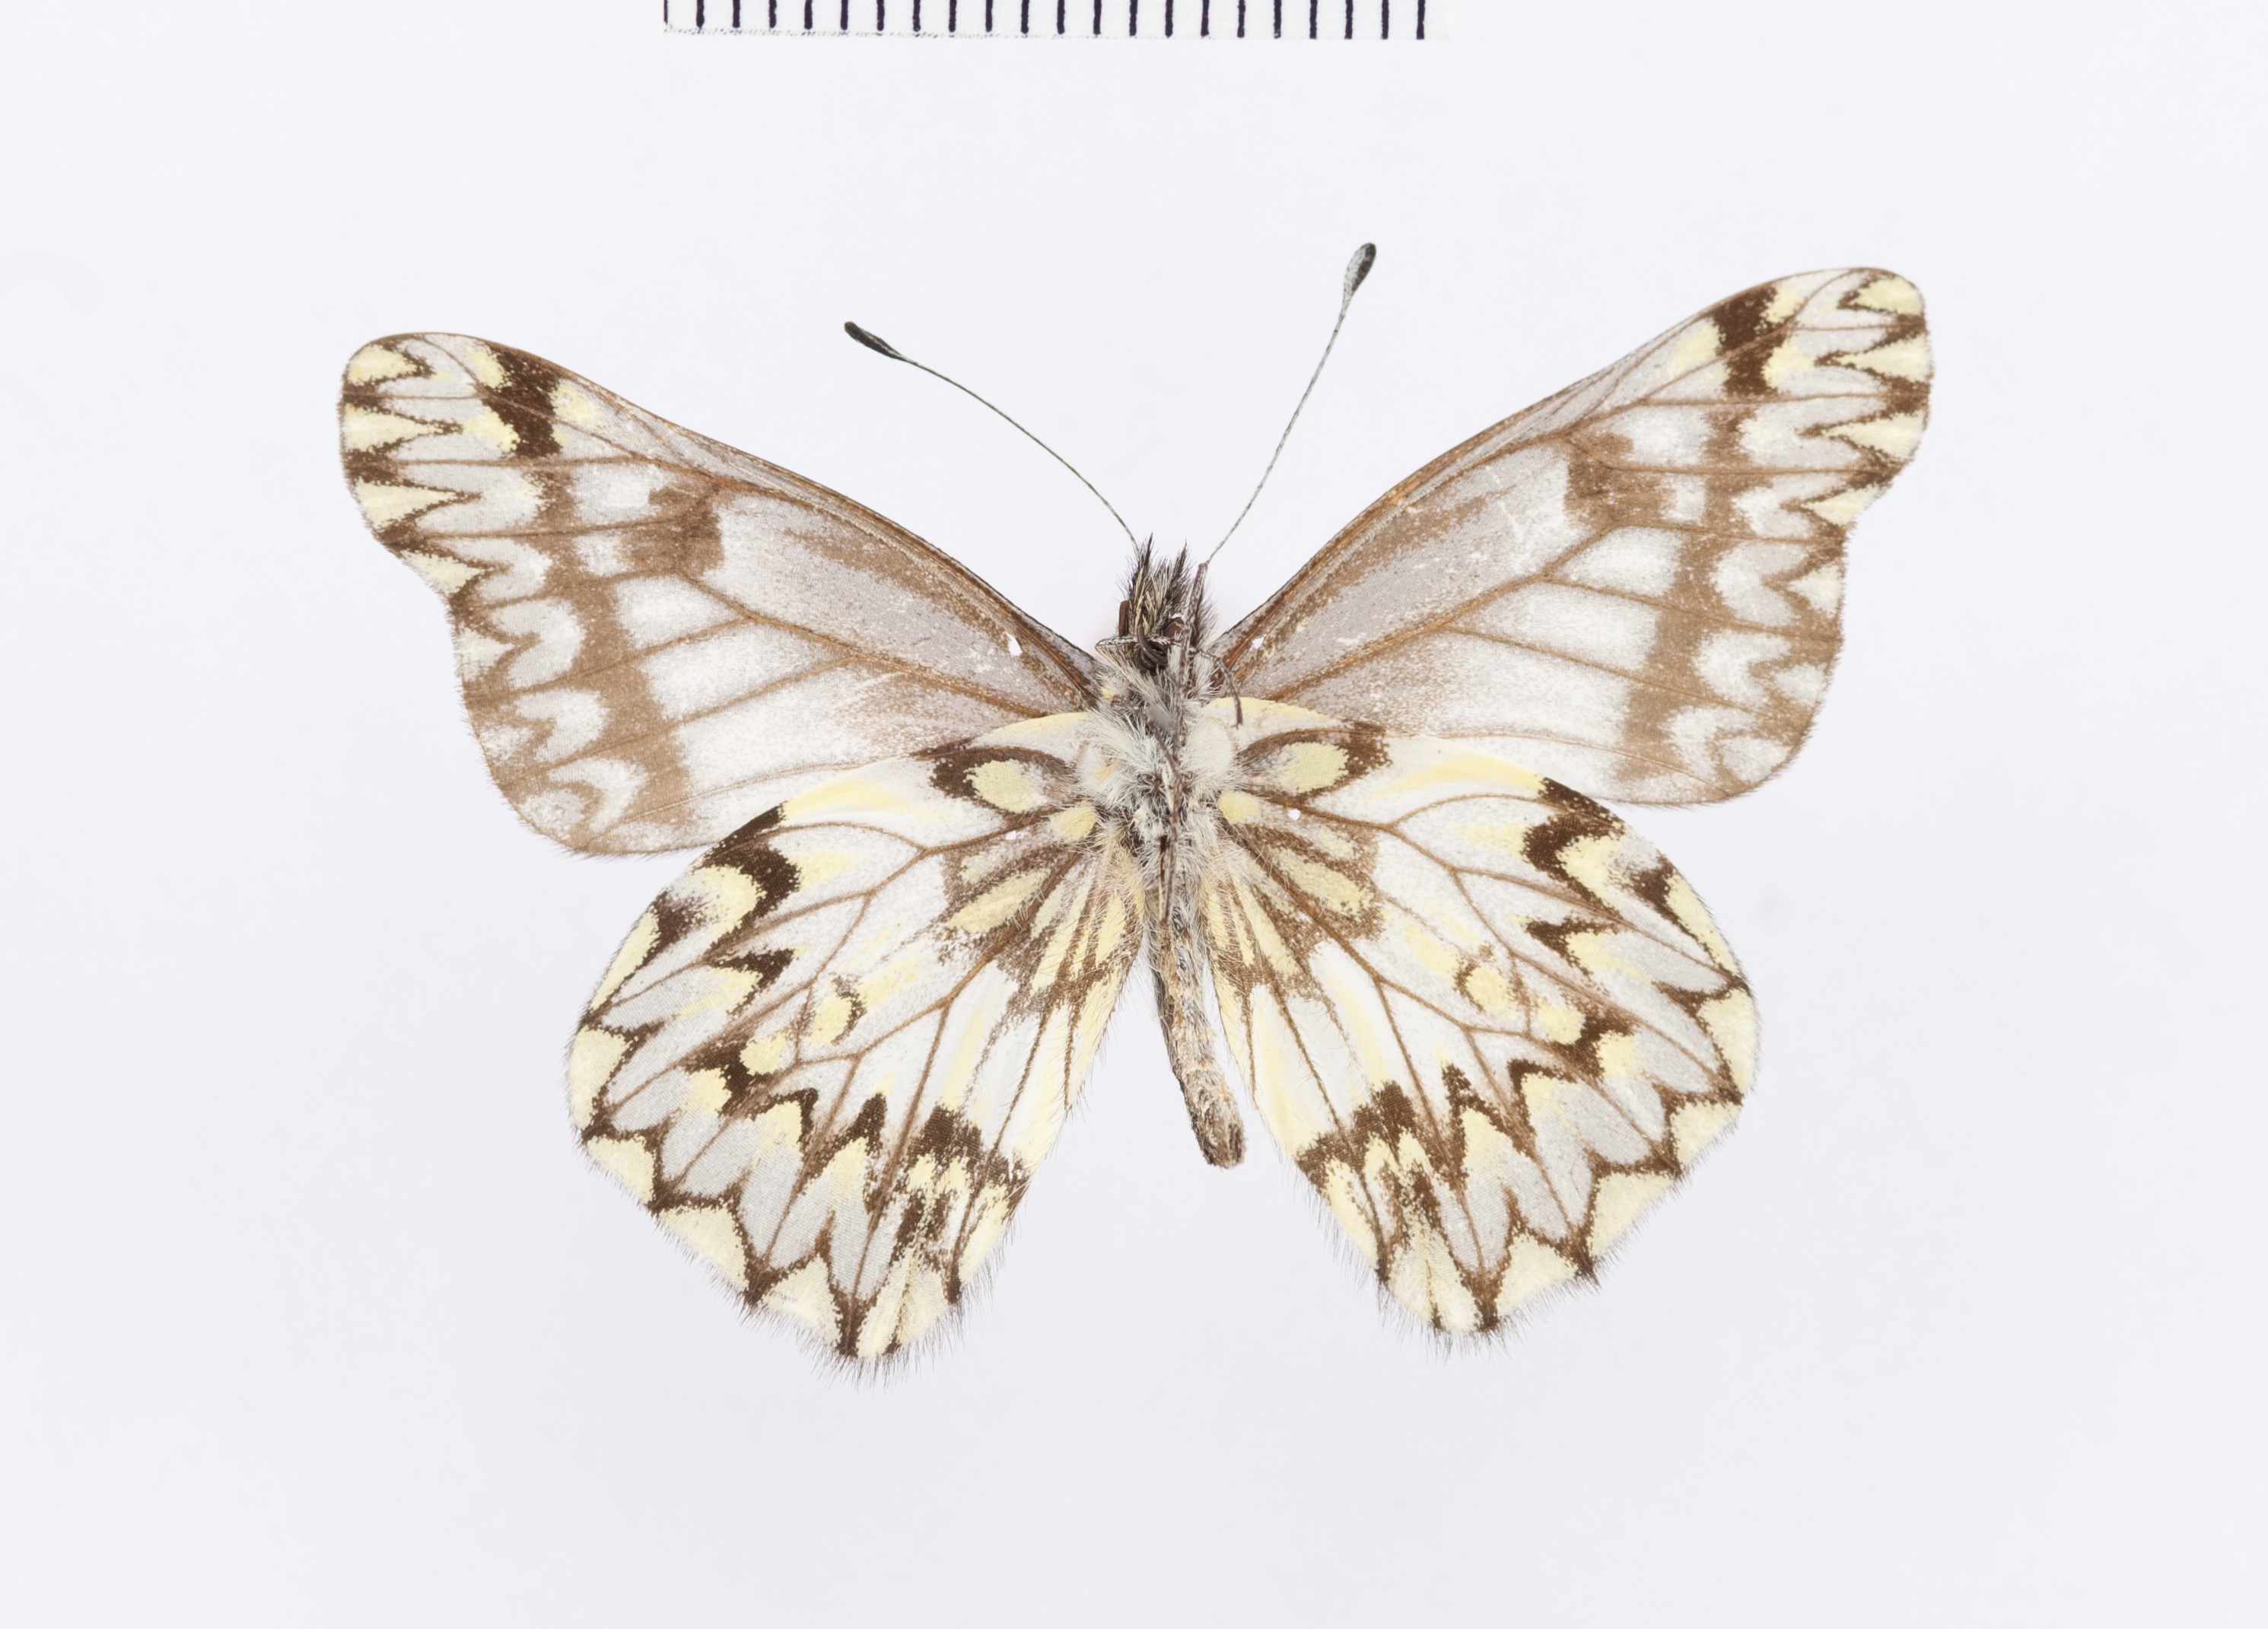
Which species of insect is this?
Catasticta manco
